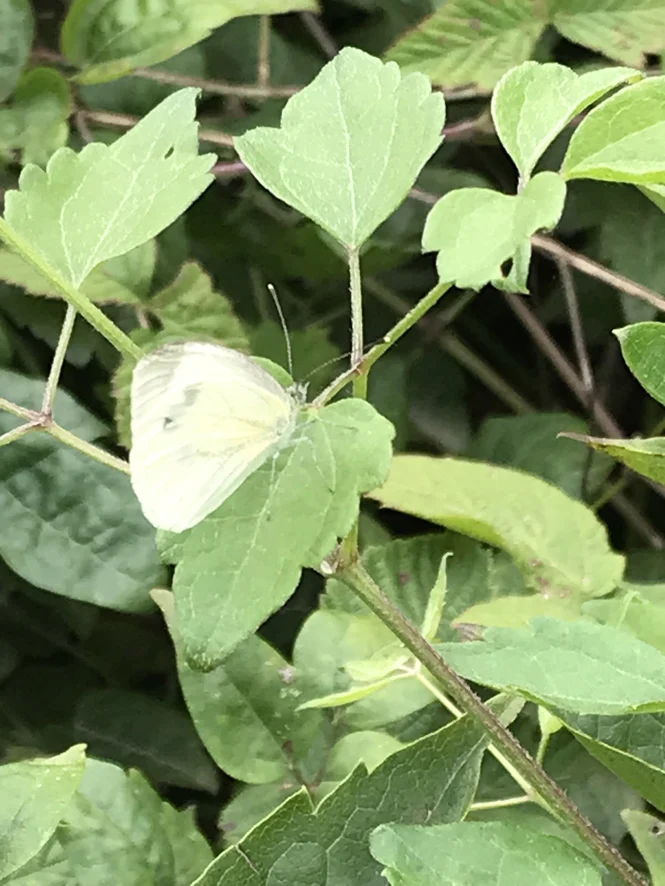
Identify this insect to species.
Pieris napi
